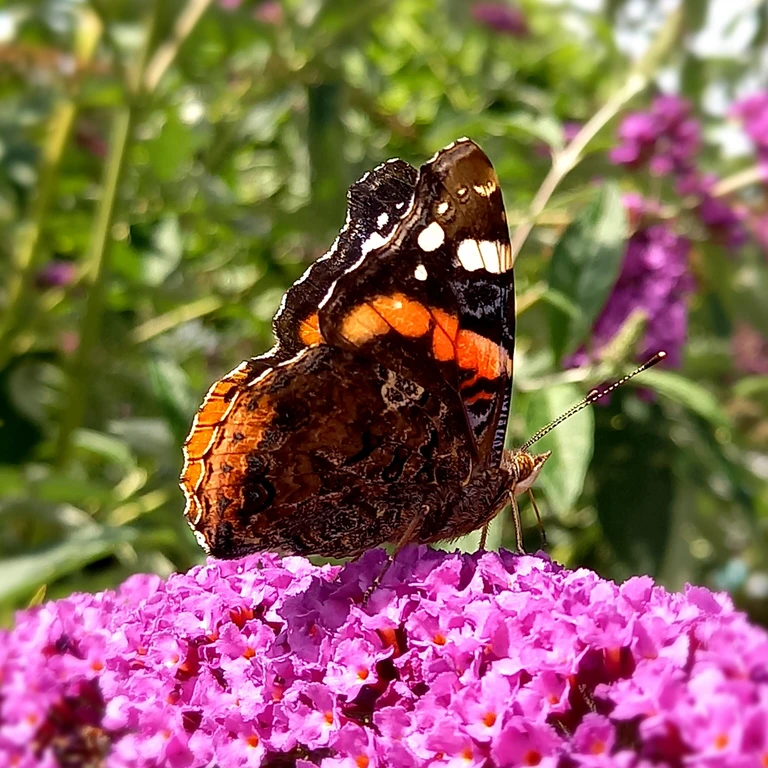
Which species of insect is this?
Vanessa atalanta
